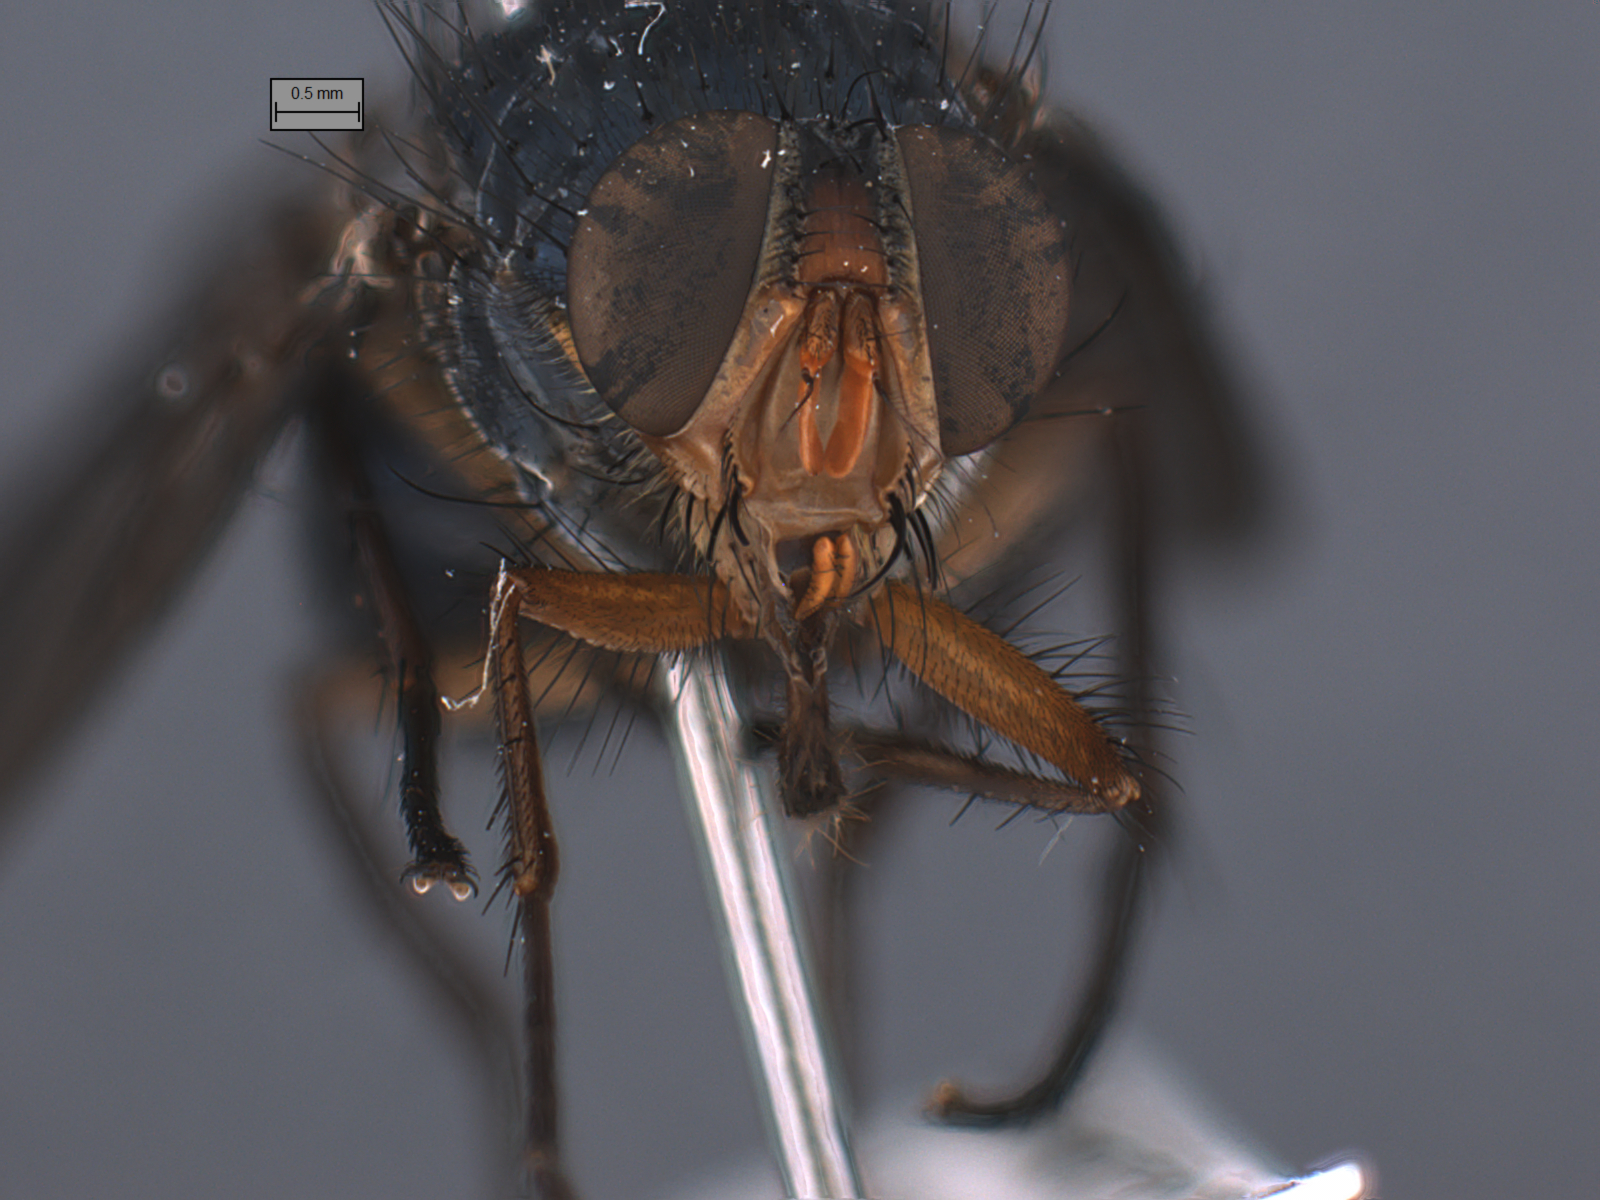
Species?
Huascaromusca decrepita
